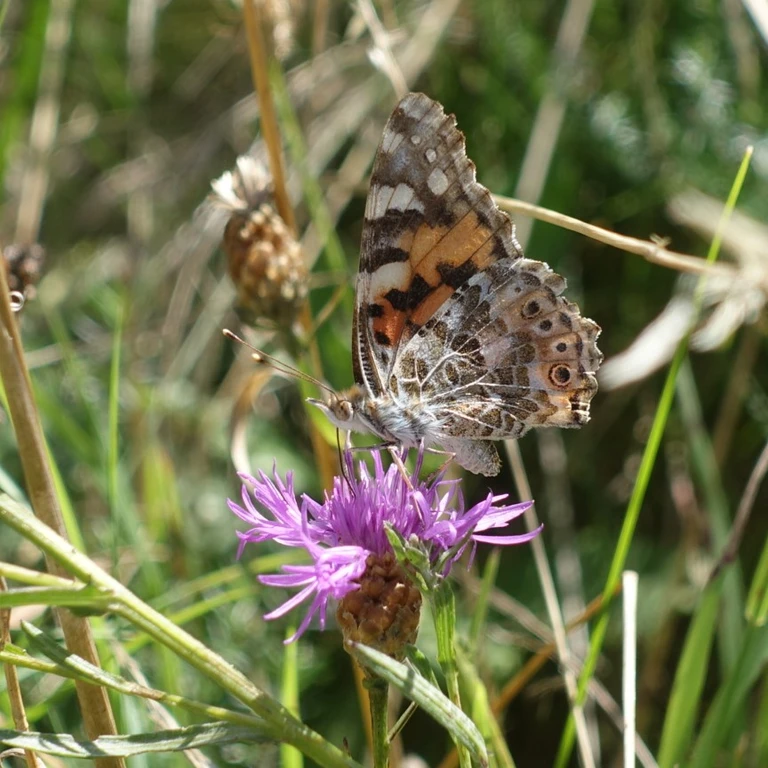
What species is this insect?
Vanessa cardui
